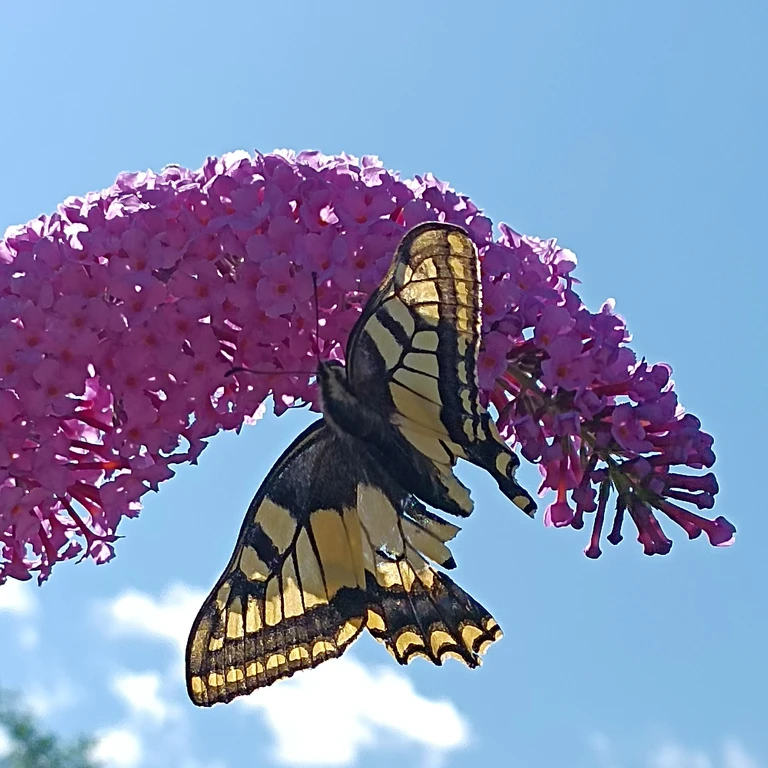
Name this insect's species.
Papilio machaon
